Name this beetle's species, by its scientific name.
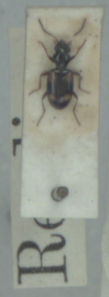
Bembidion quadrimaculatum
